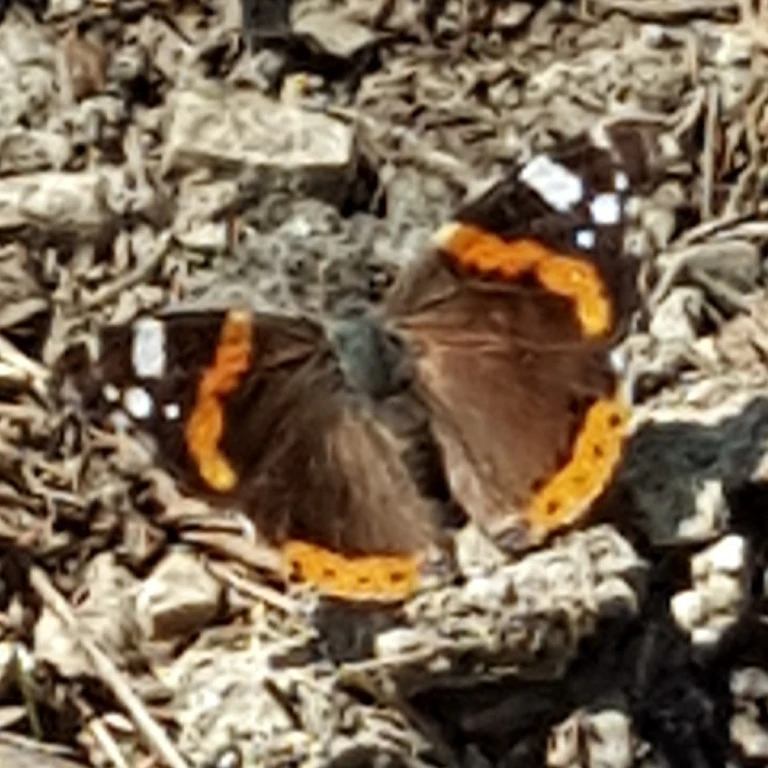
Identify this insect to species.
Vanessa atalanta
